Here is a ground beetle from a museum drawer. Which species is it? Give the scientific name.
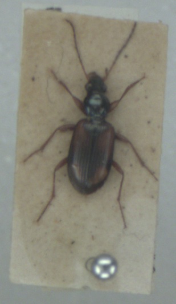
Bembidion fluviatile
